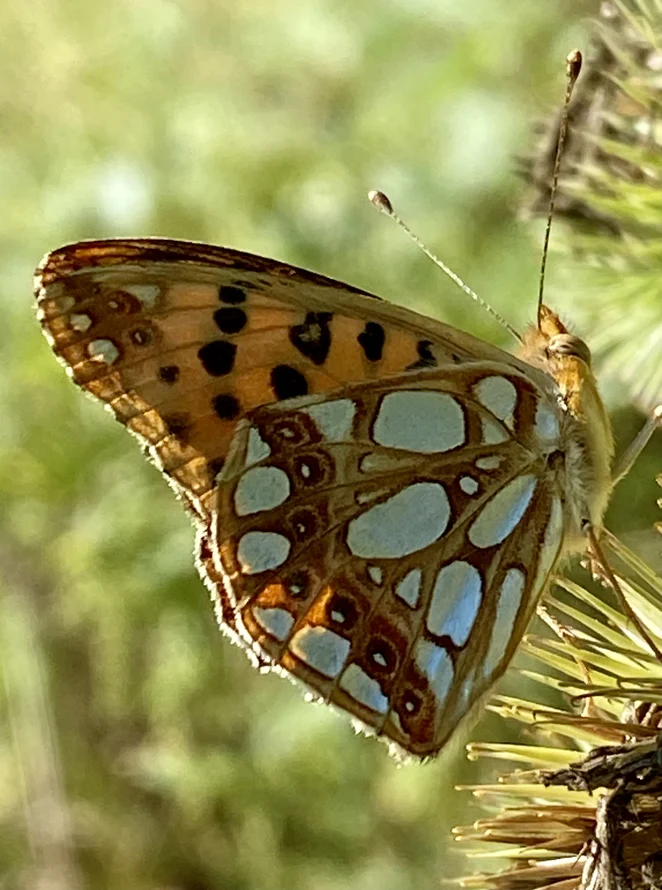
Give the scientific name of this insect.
Issoria lathonia
